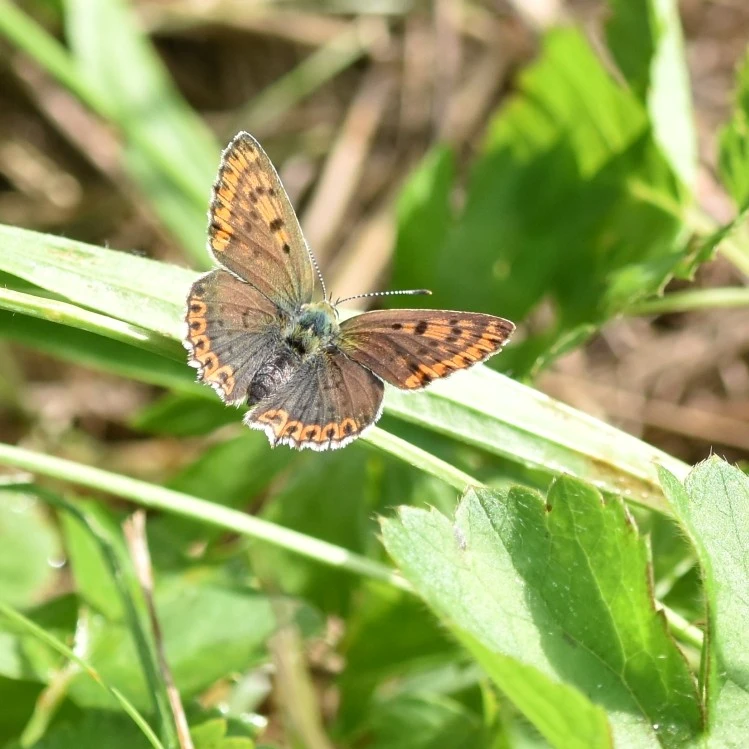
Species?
Lycaena tityrus (also Loweia tityrus)
